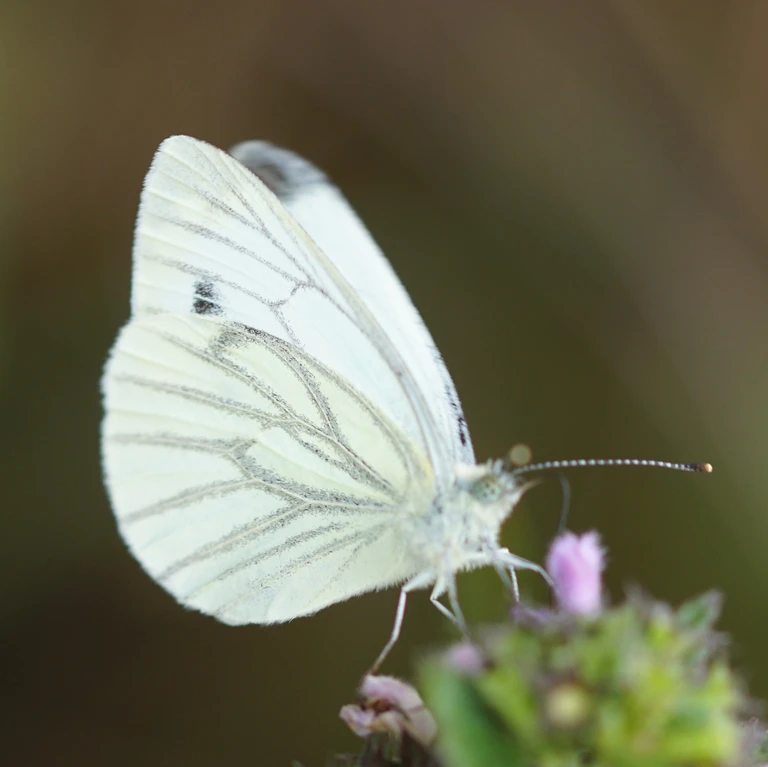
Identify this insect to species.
Pieris napi
